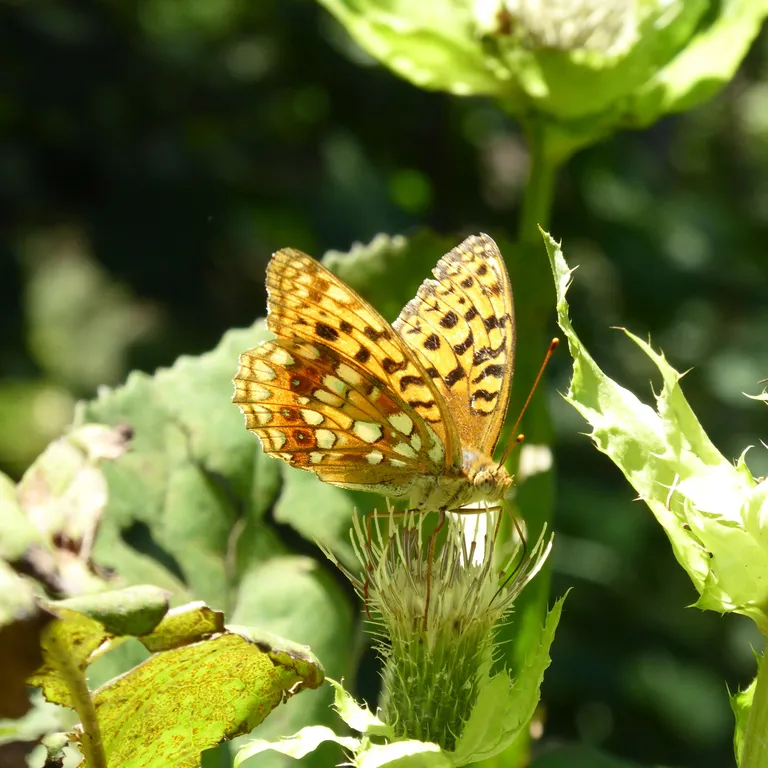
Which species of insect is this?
Fabriciana adippe
